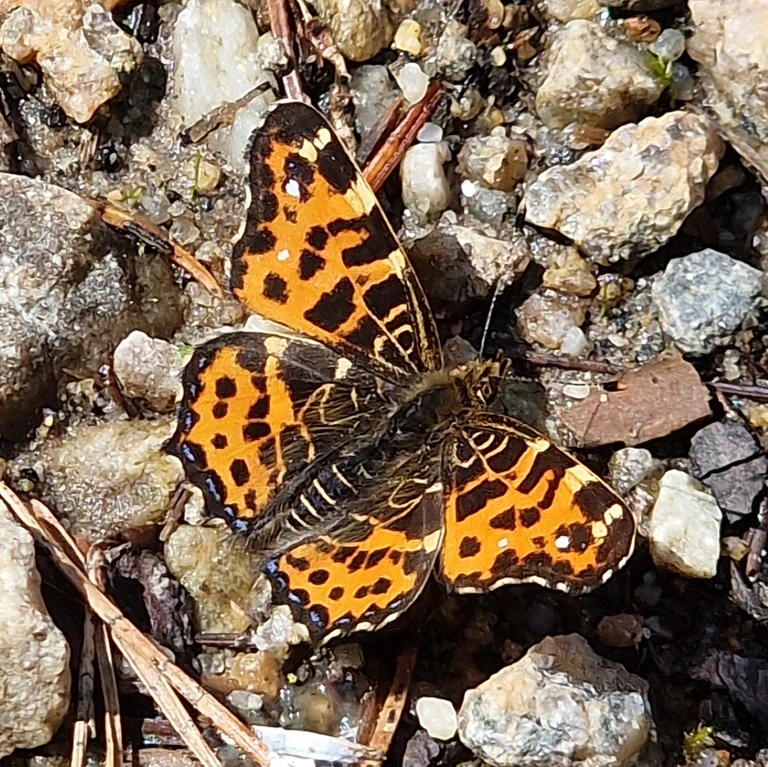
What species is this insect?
Araschnia levana
